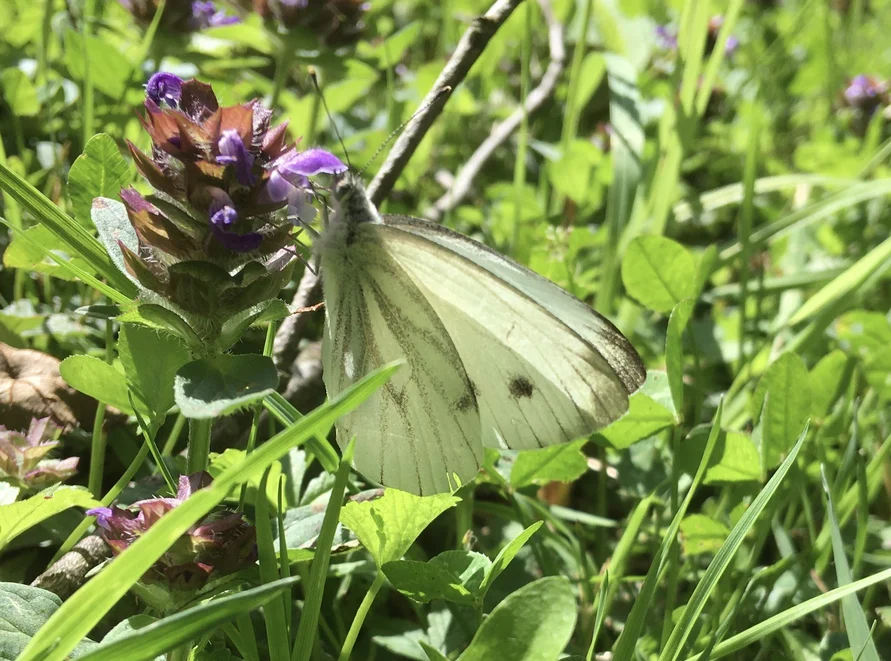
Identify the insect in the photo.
Pieris napi
